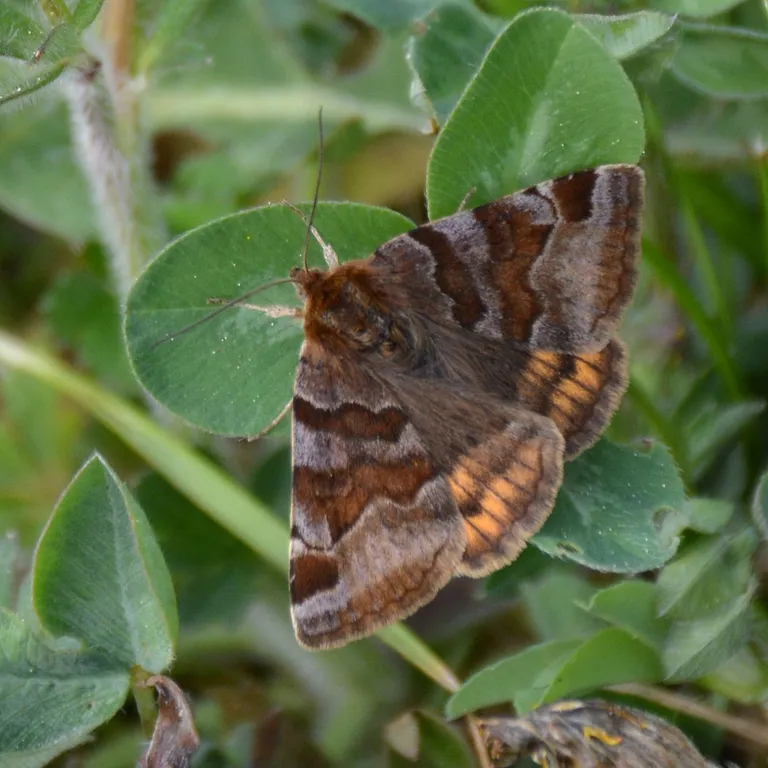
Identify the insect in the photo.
Euclidia glyphica
